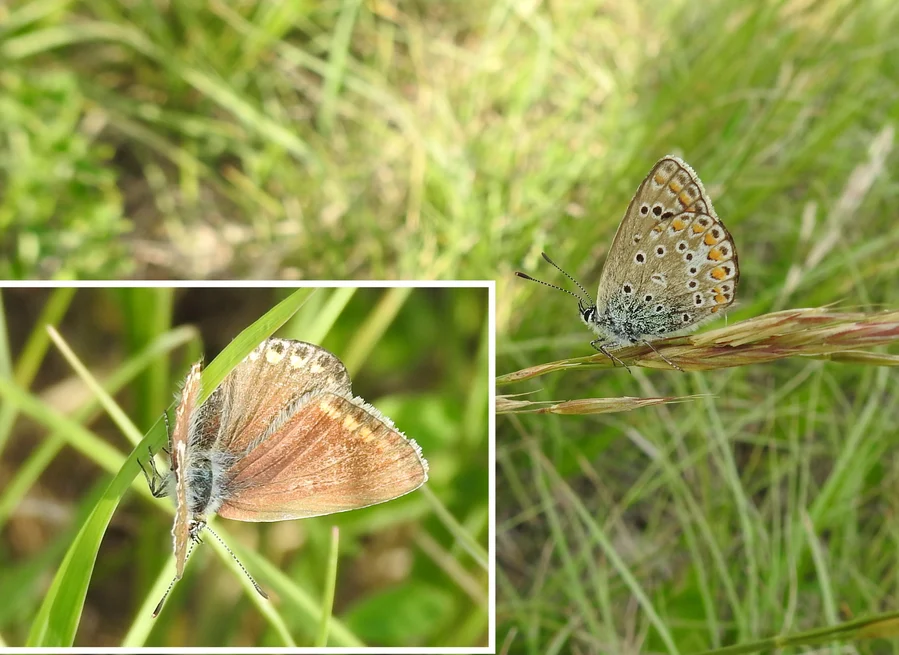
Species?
Polyommatus icarus
